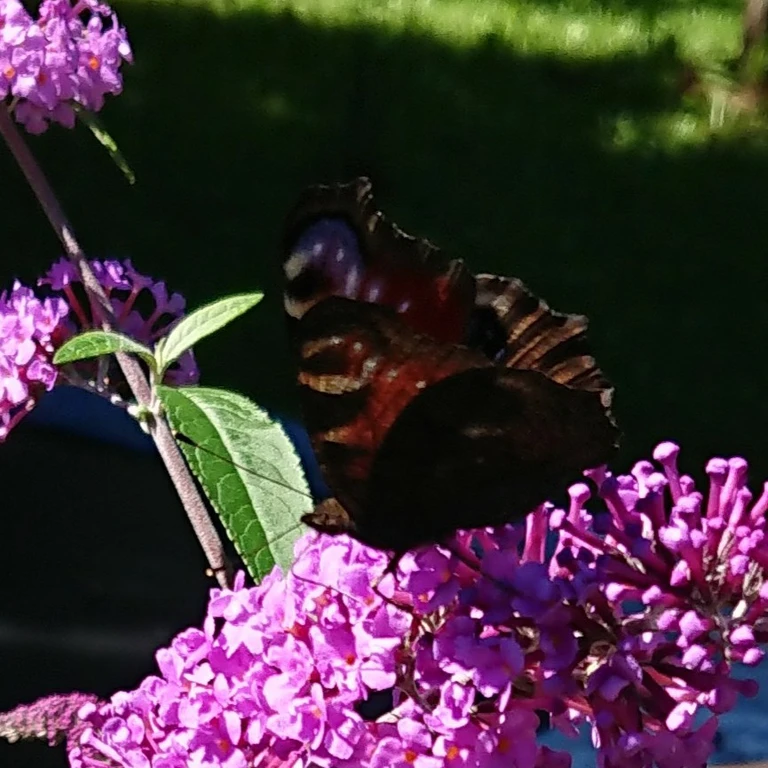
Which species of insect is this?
Aglais io
